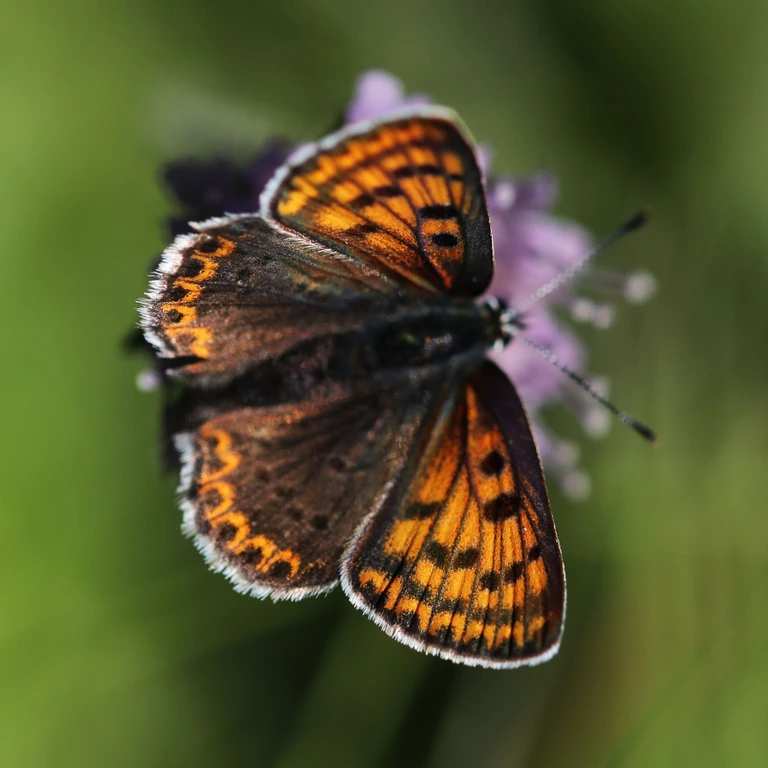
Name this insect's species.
Lycaena tityrus (also Loweia tityrus)
